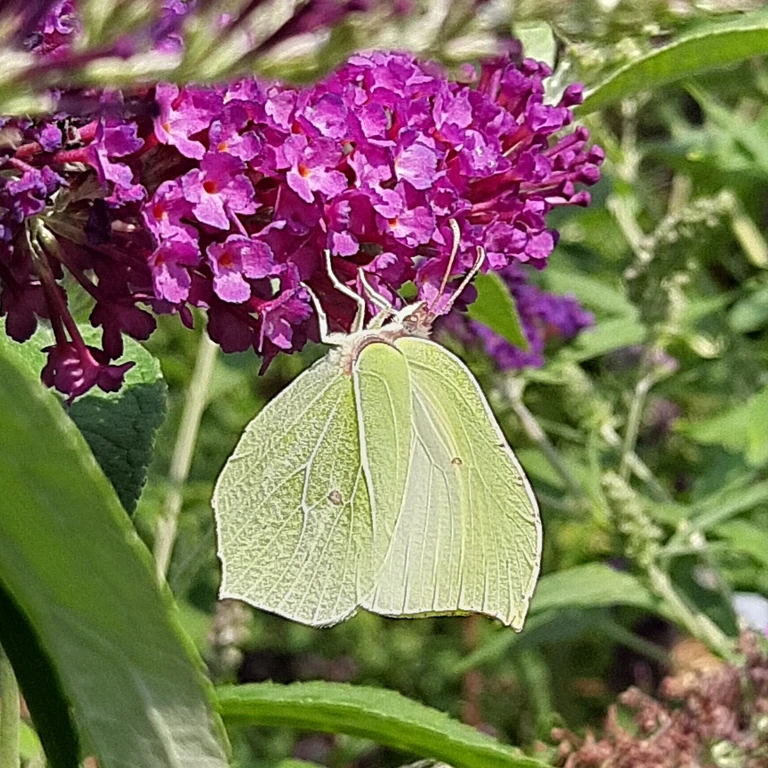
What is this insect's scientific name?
Gonepteryx rhamni
